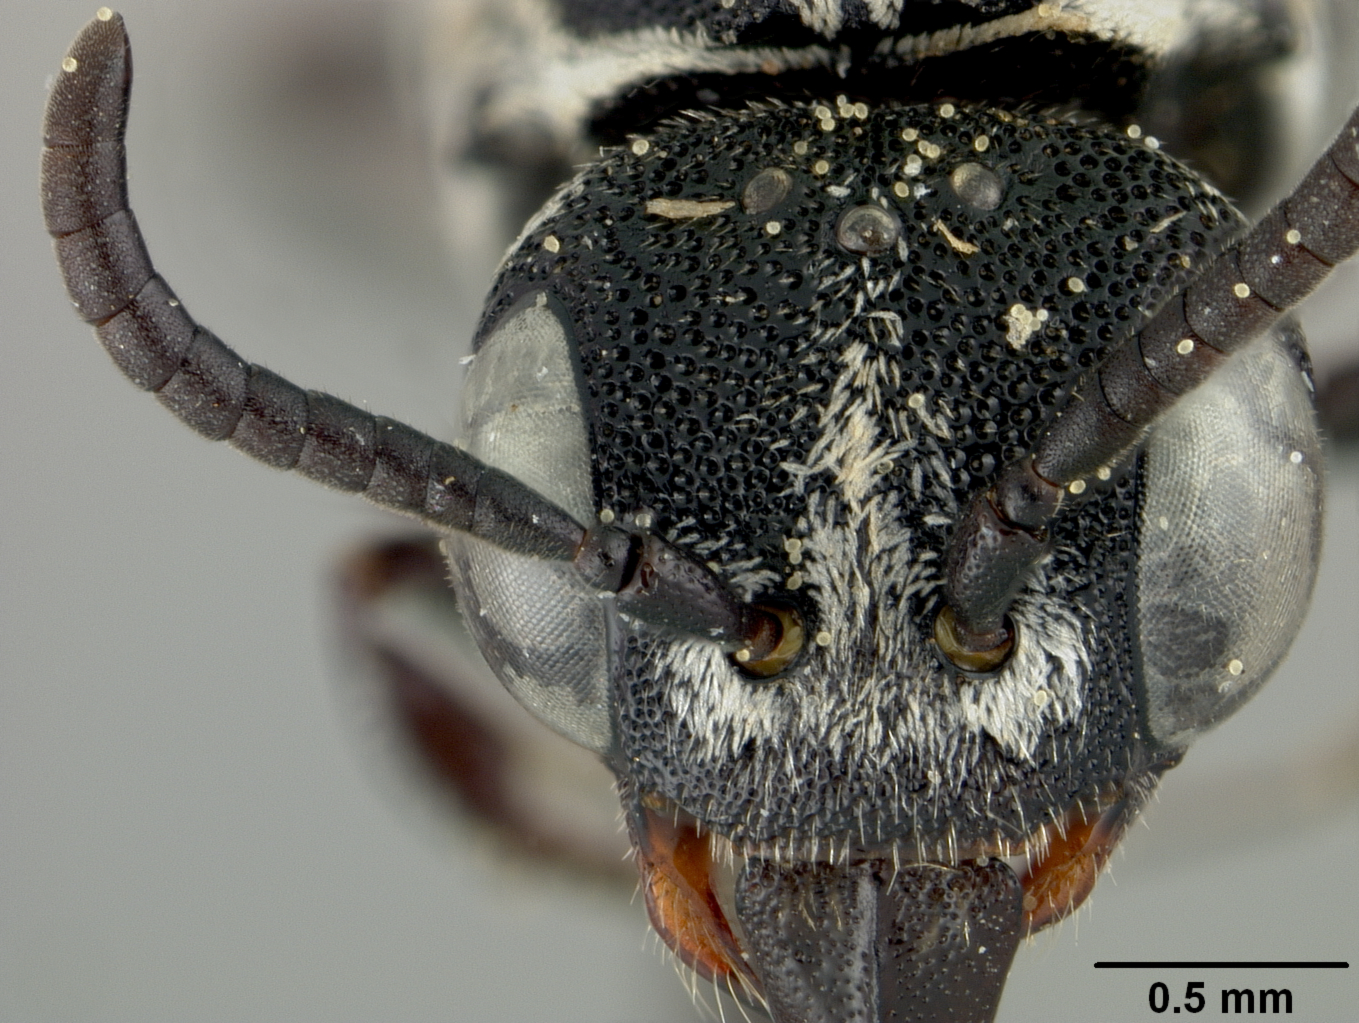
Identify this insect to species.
Holcopasites ruthae
